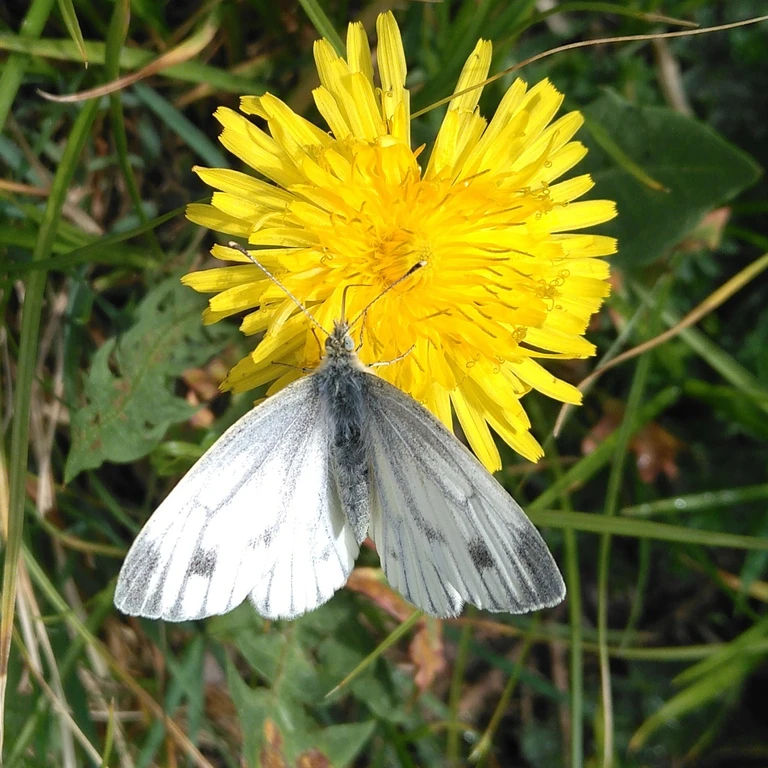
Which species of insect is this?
Pieris napi
